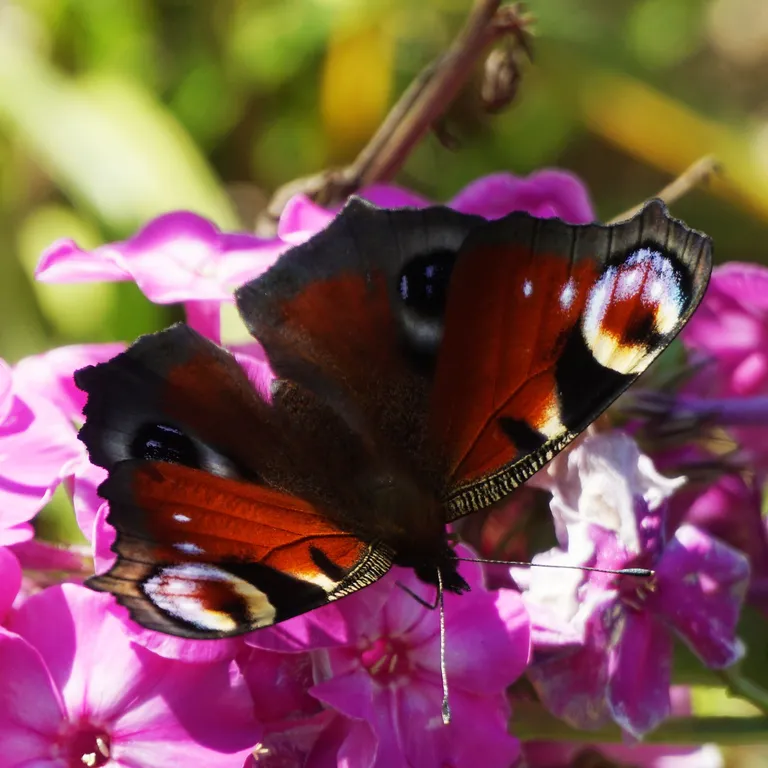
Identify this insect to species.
Aglais io
